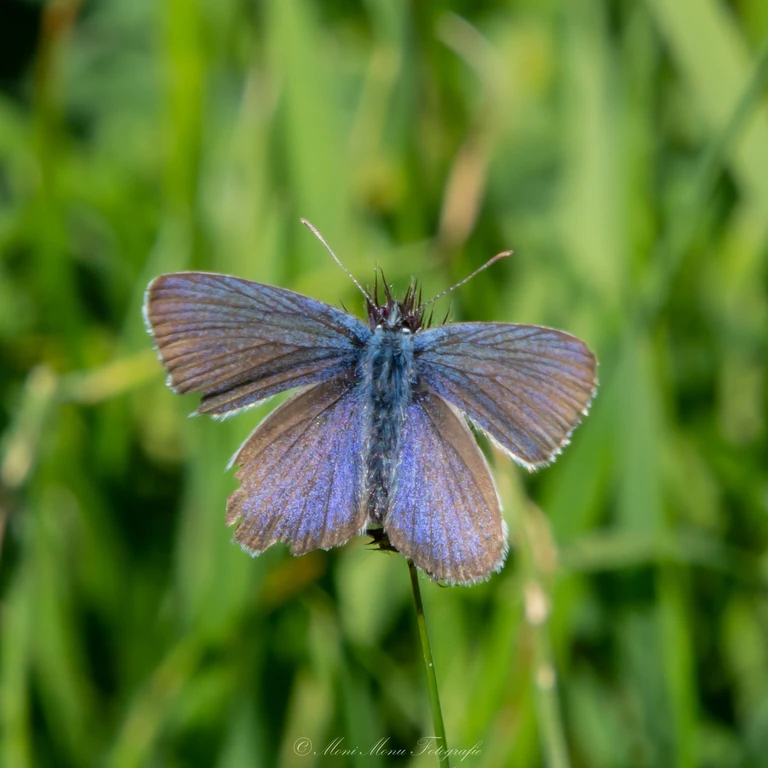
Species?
Cyaniris semiargus
